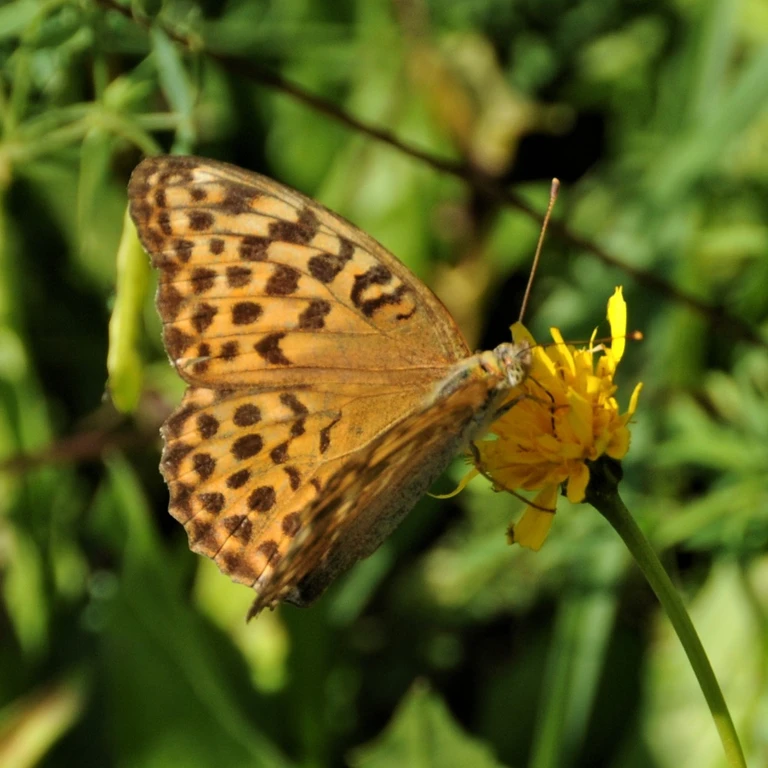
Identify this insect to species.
Argynnis paphia
